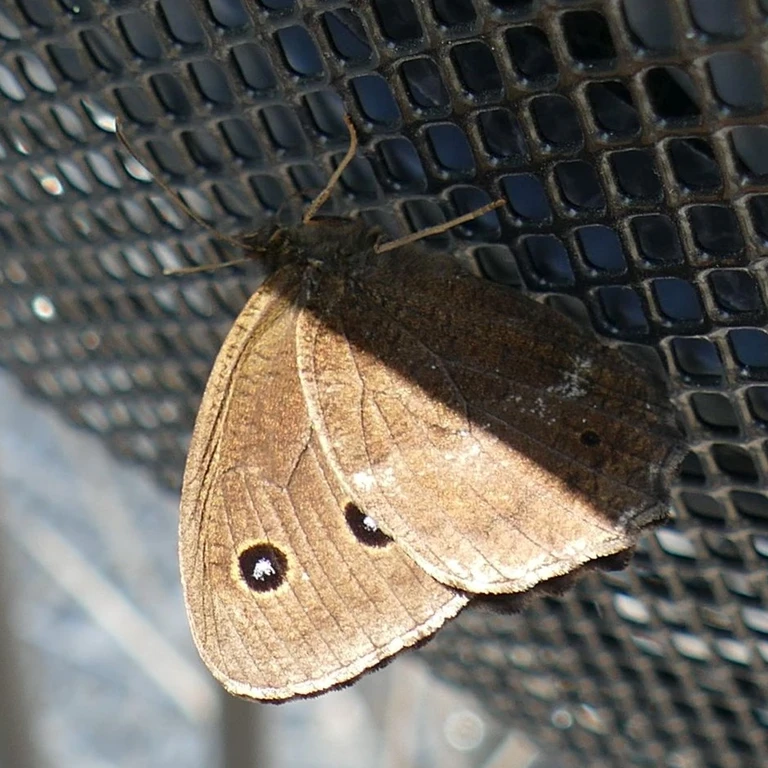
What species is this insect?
Minois dryas
